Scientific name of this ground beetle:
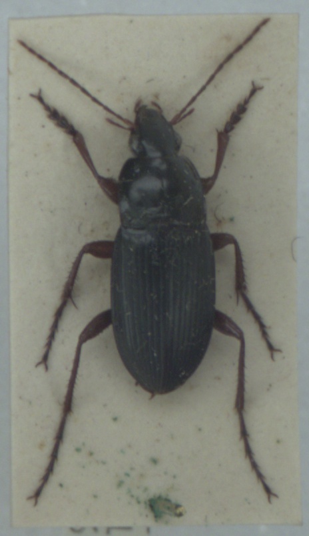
Calathus fuscipes
